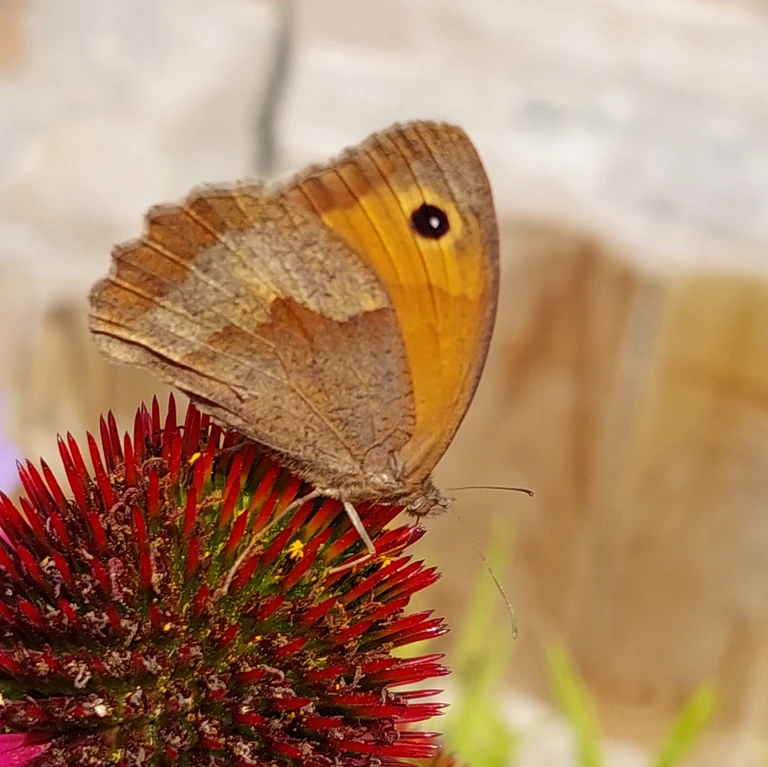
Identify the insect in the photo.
Maniola jurtina
